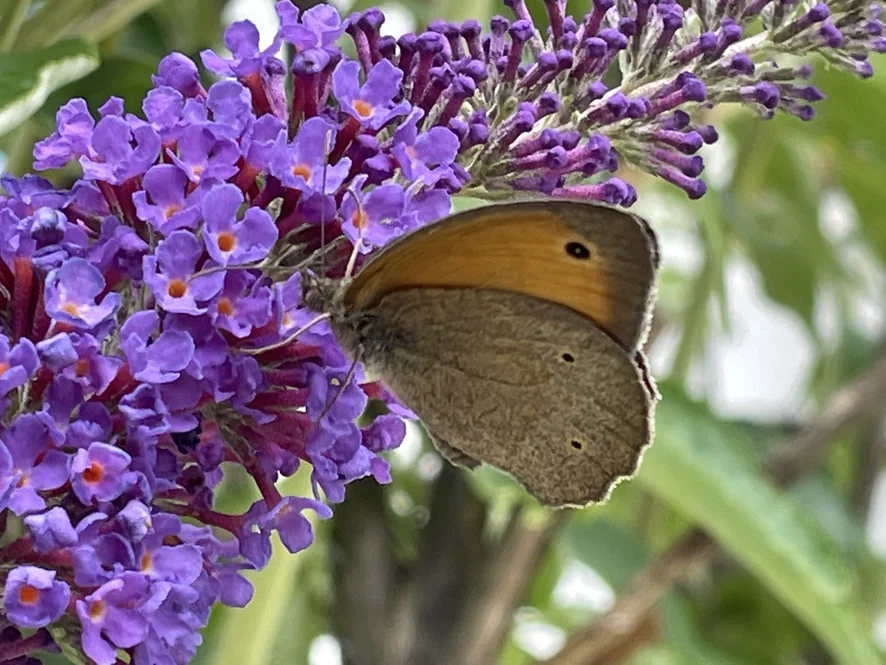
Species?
Maniola jurtina
